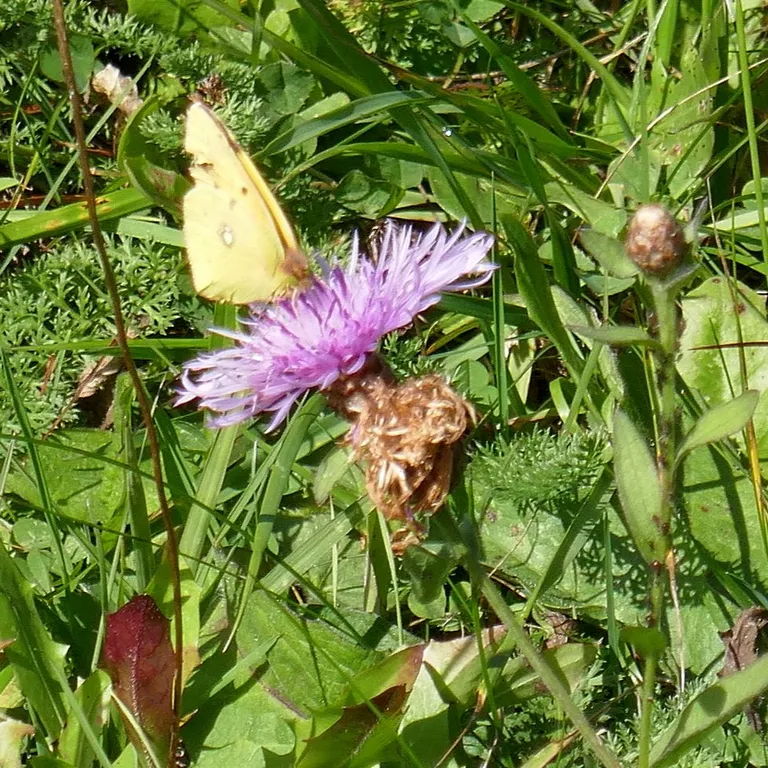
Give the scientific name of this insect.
Colias croceus
